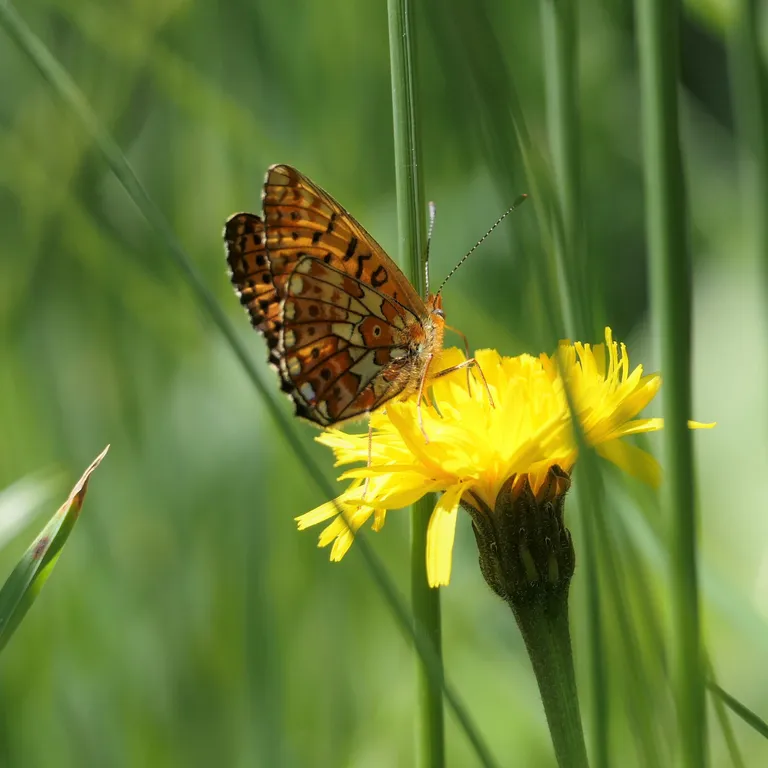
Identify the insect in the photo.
Boloria euphrosyne (also Clossiana euphrosyne)
